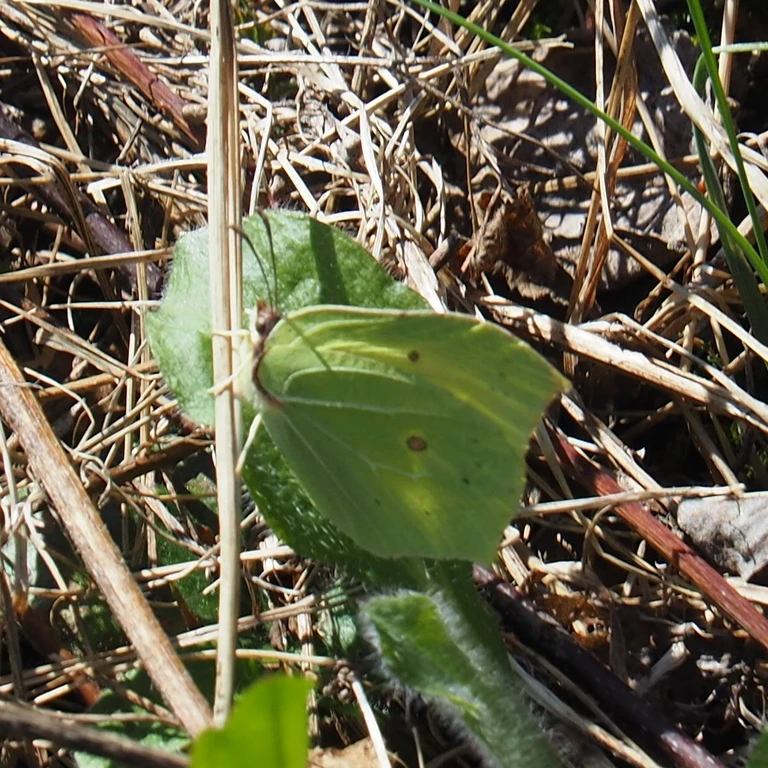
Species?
Gonepteryx rhamni
